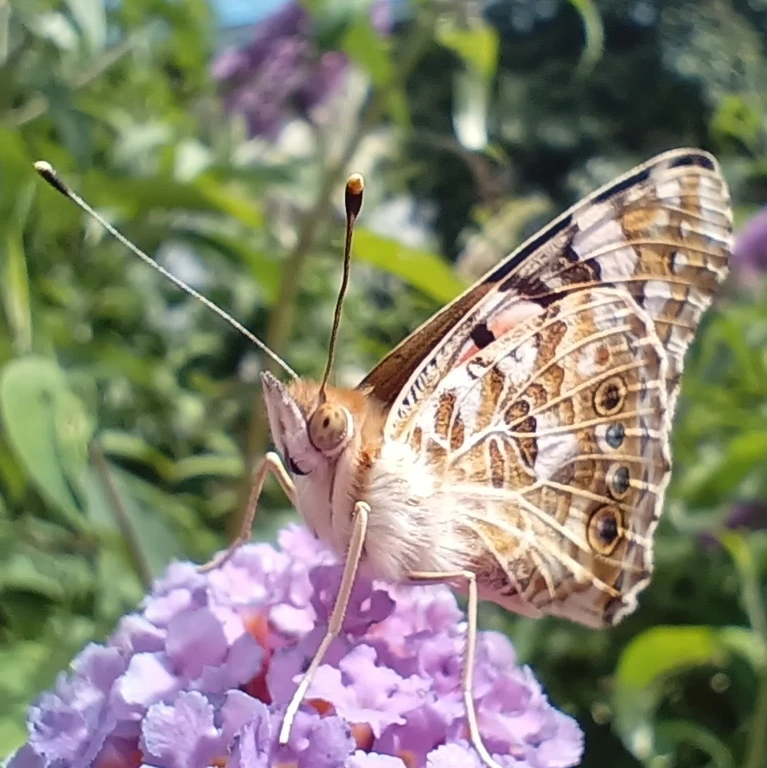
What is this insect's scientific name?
Vanessa cardui
